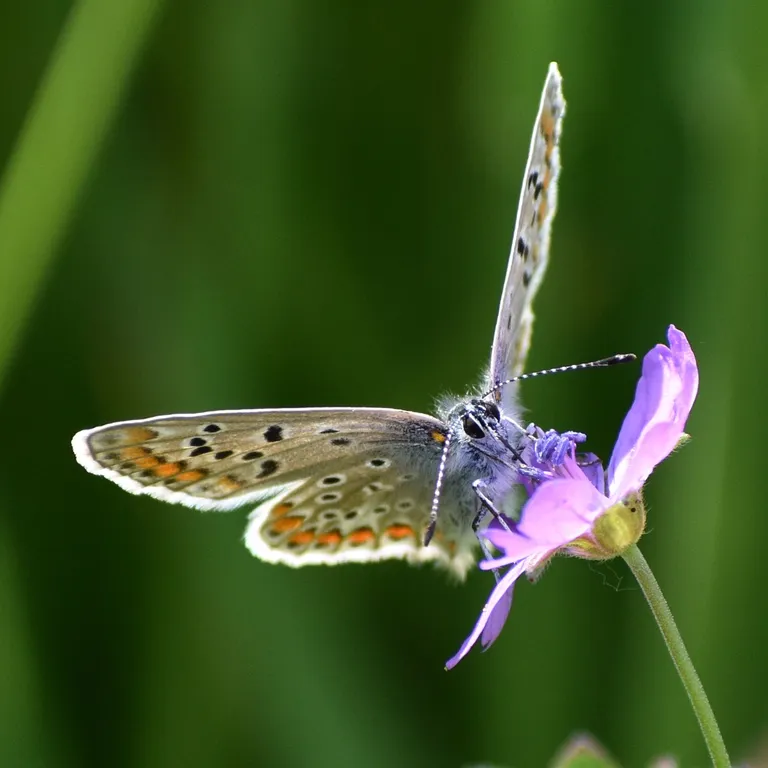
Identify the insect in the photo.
Polyommatus icarus
